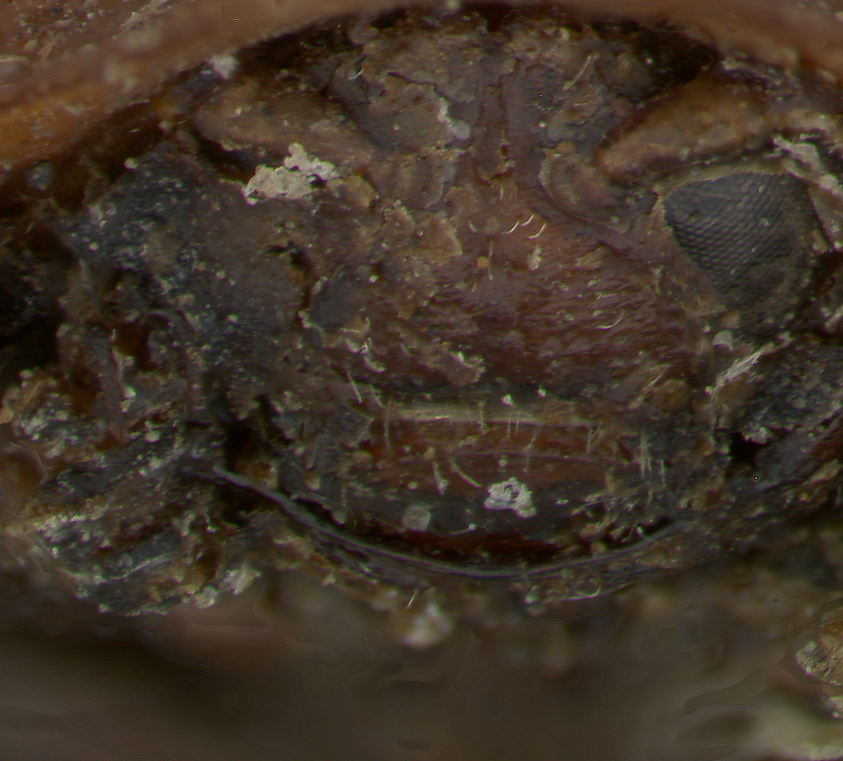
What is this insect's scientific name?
Psalidoma holubi
